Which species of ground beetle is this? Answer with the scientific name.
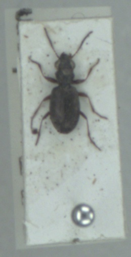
Asaphidion flavipes
